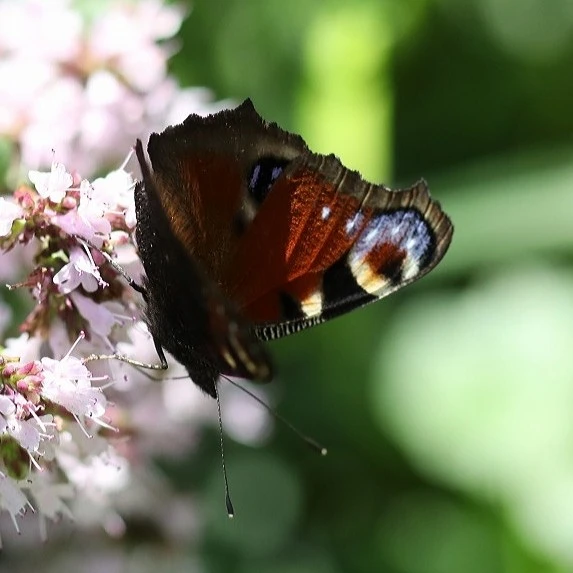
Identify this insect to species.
Aglais io
